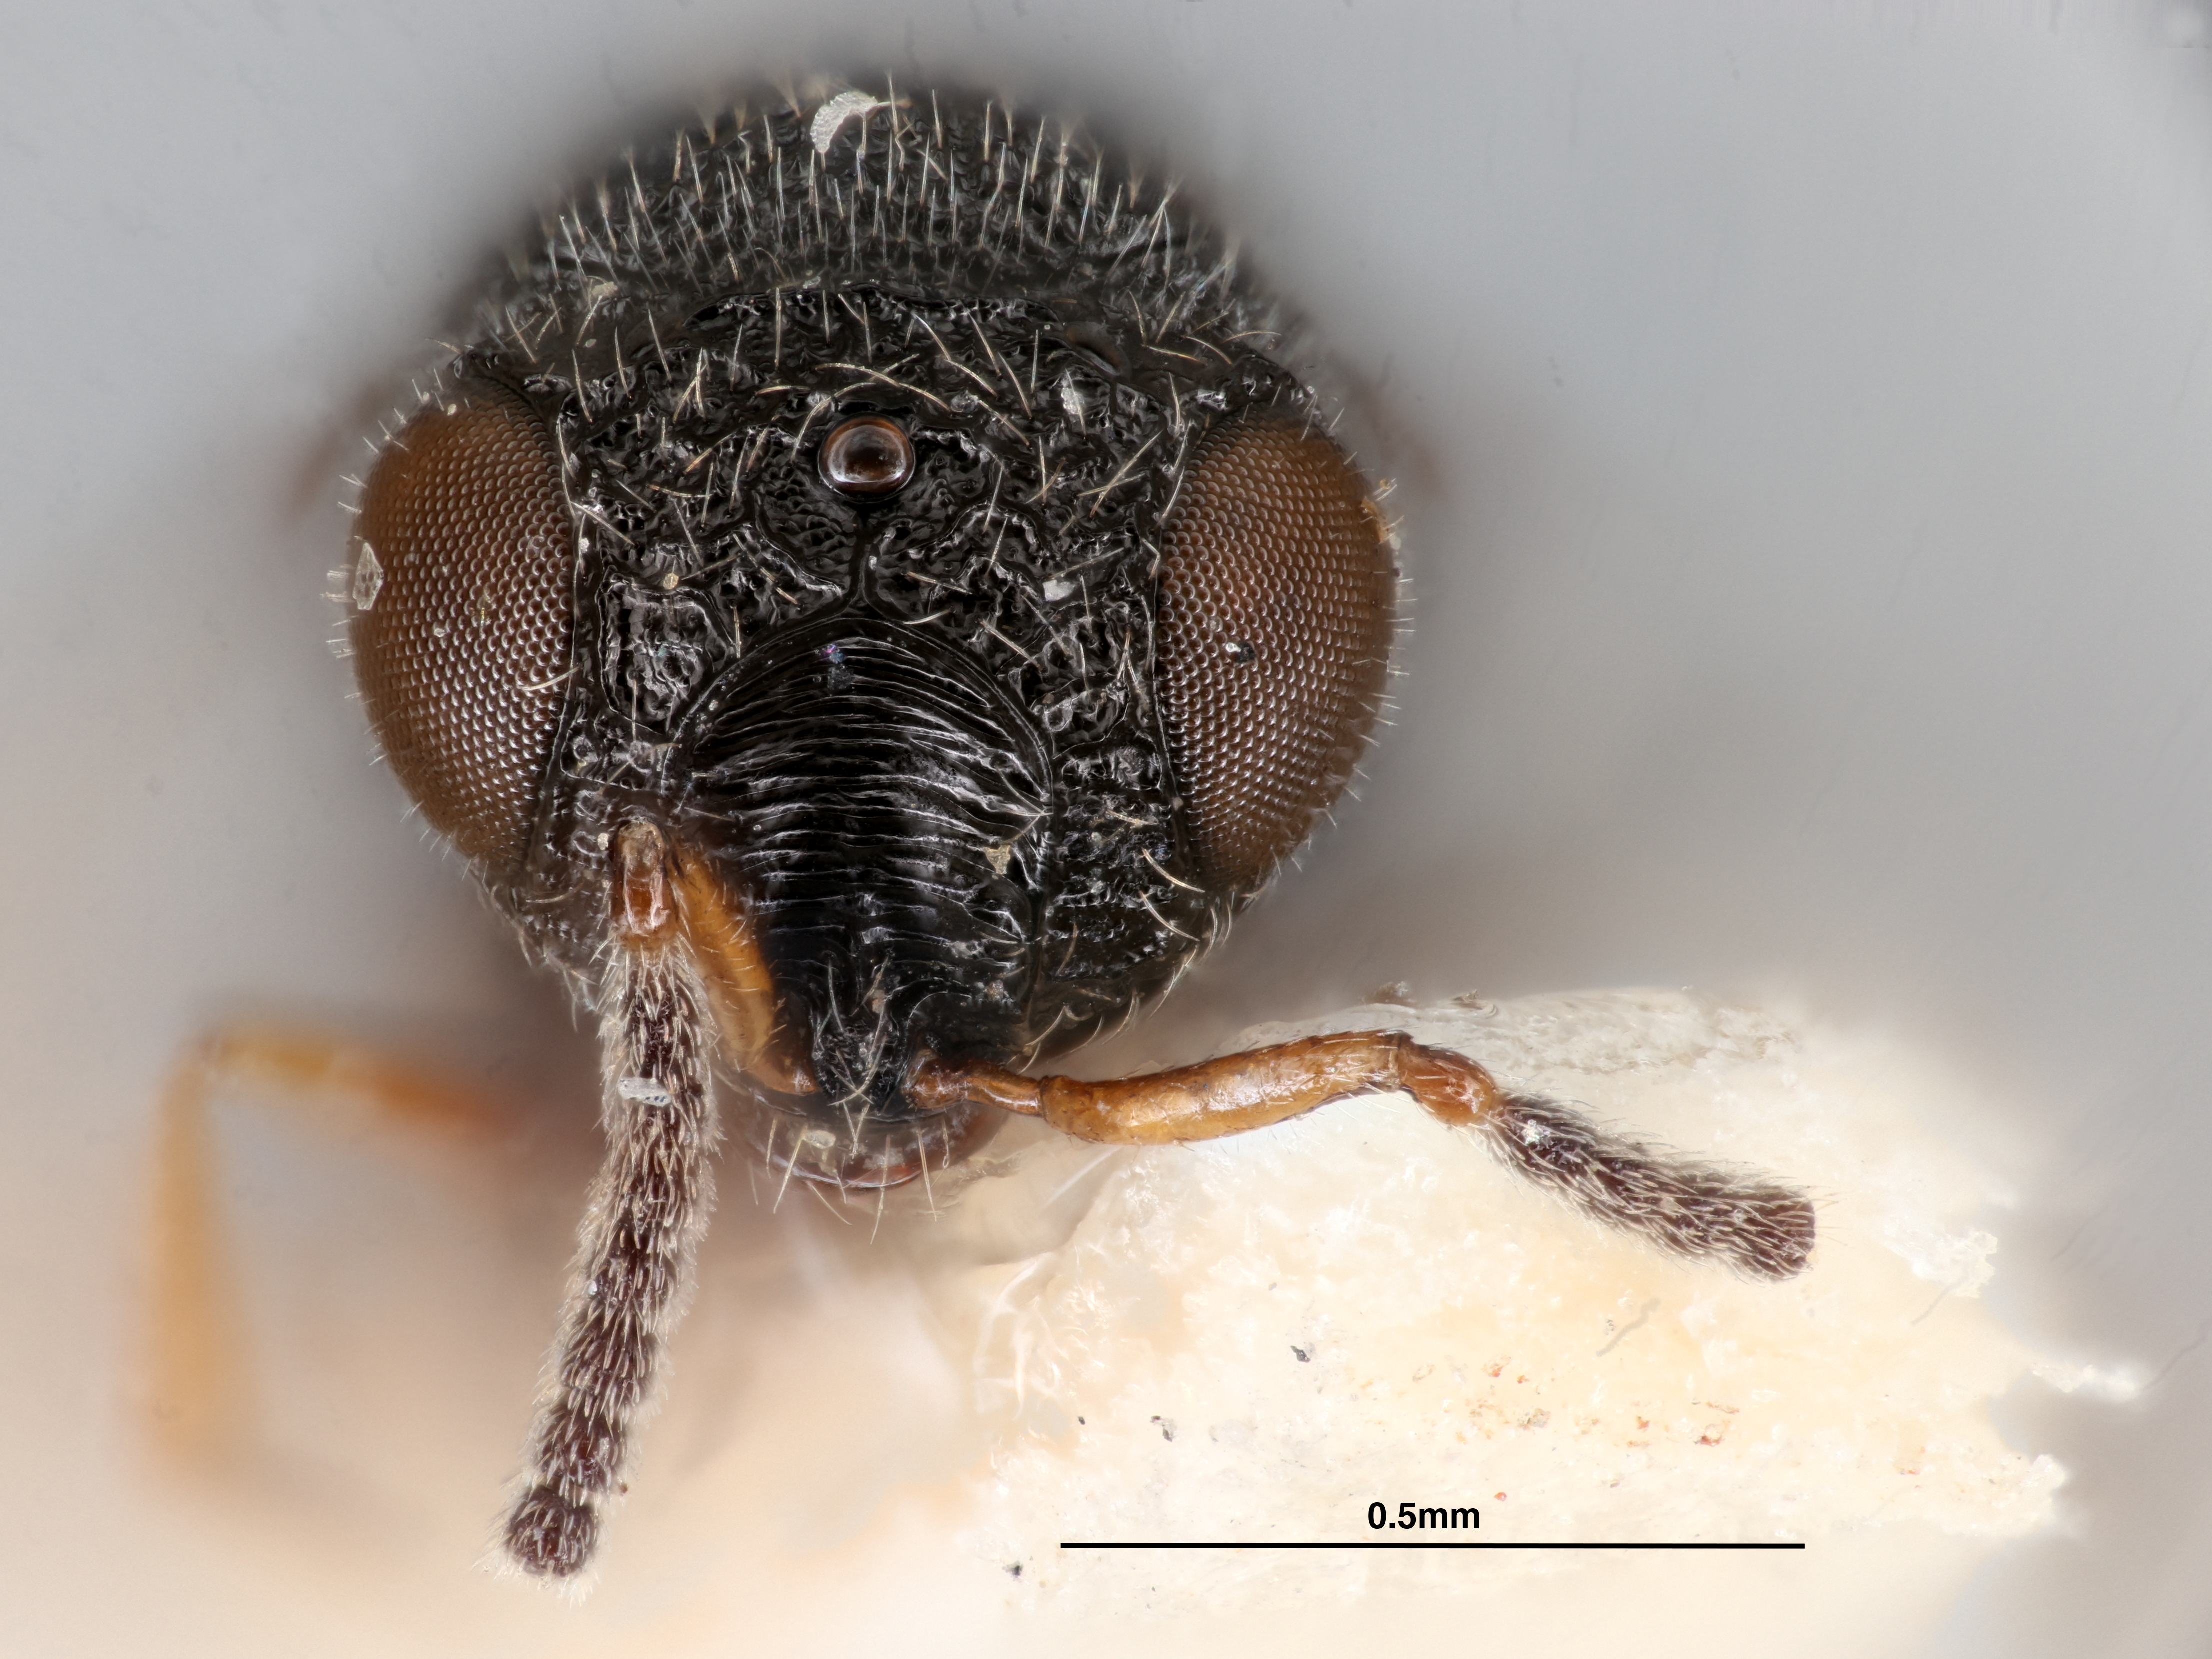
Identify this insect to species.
Gryon mudugeriensis
